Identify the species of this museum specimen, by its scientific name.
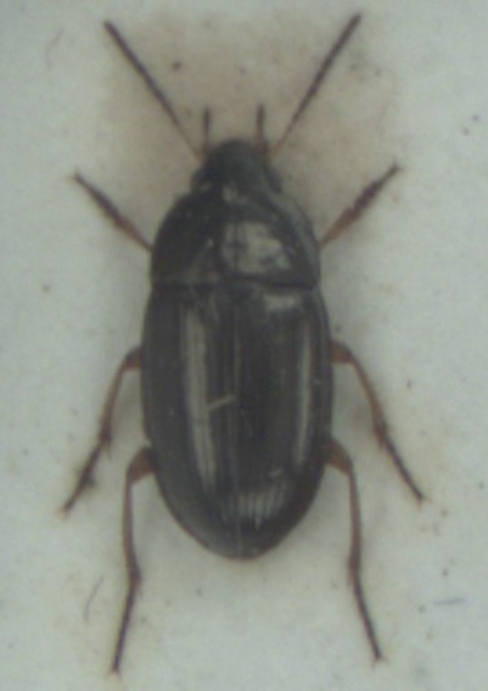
Amara familiaris
